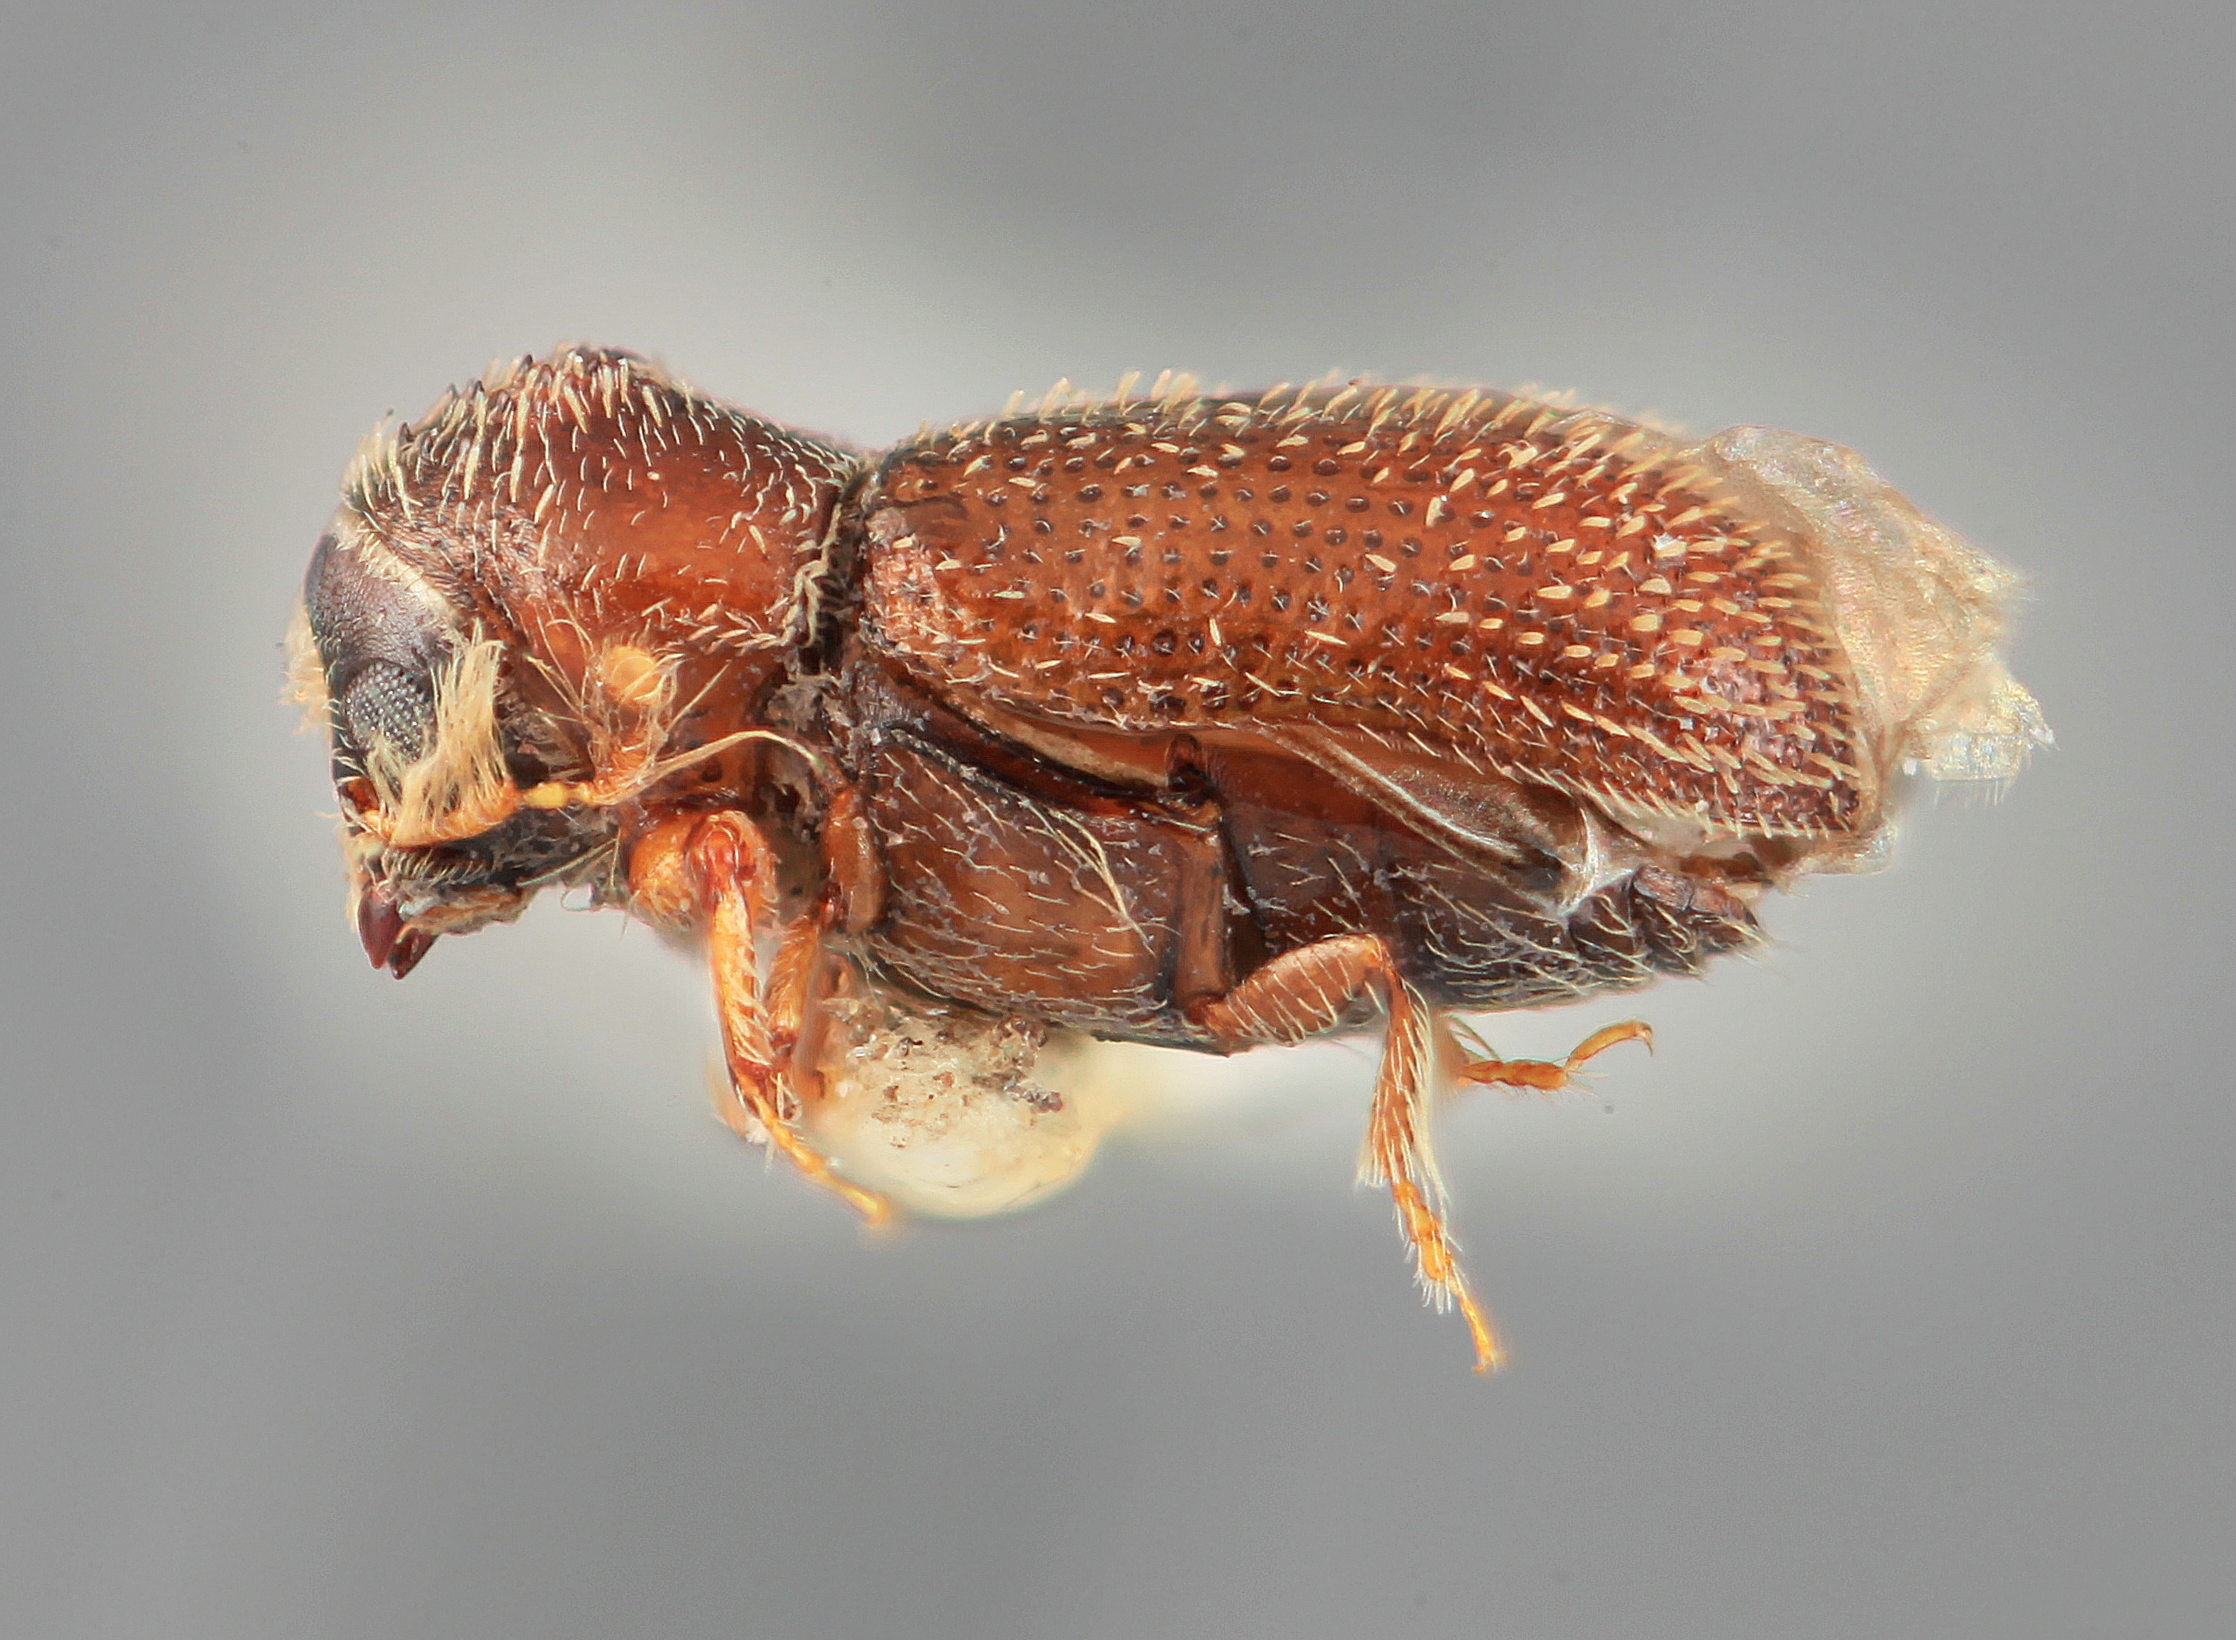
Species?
Pseudothysanoes graniticus
